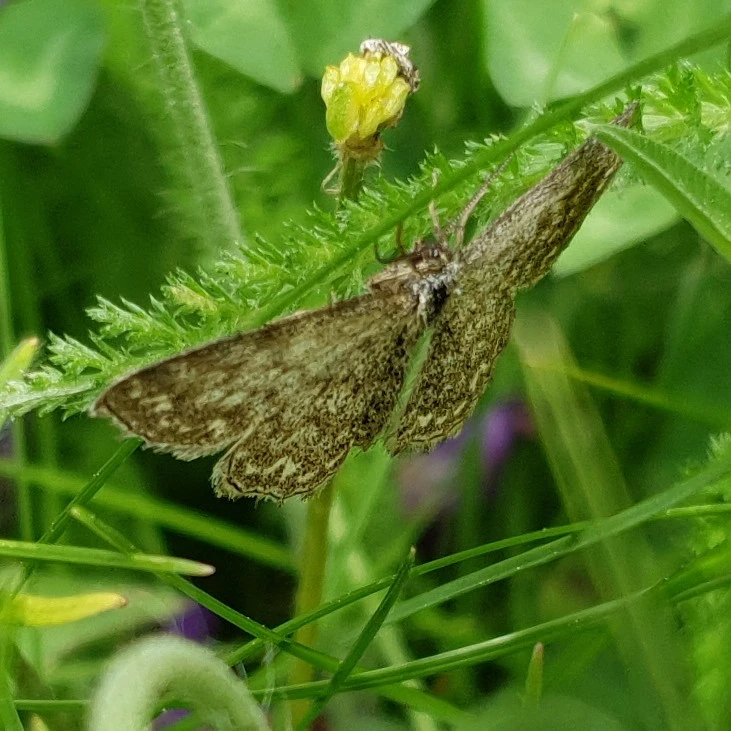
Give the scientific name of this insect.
Ematurga atomaria
